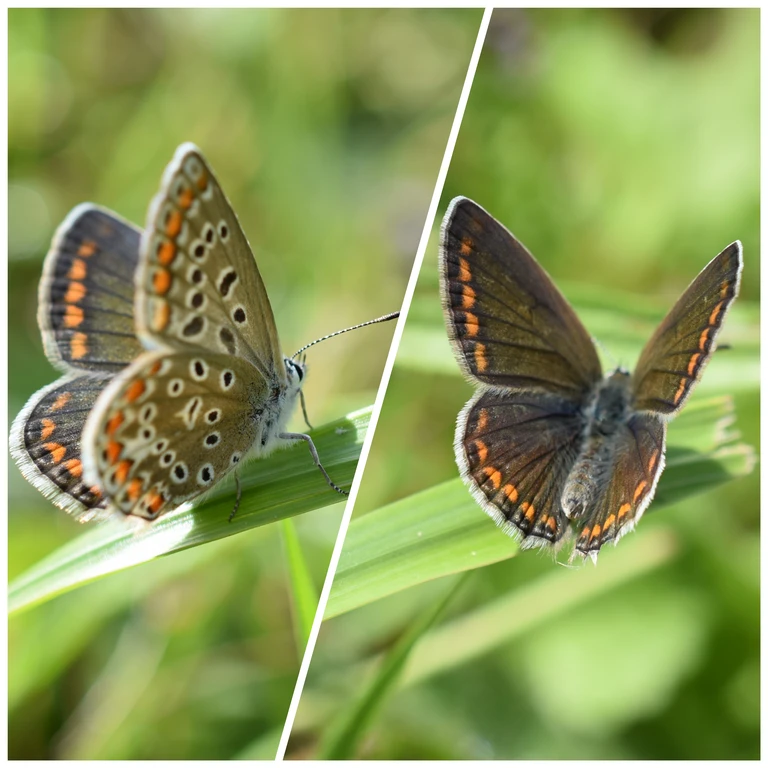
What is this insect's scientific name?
Polyommatus icarus
